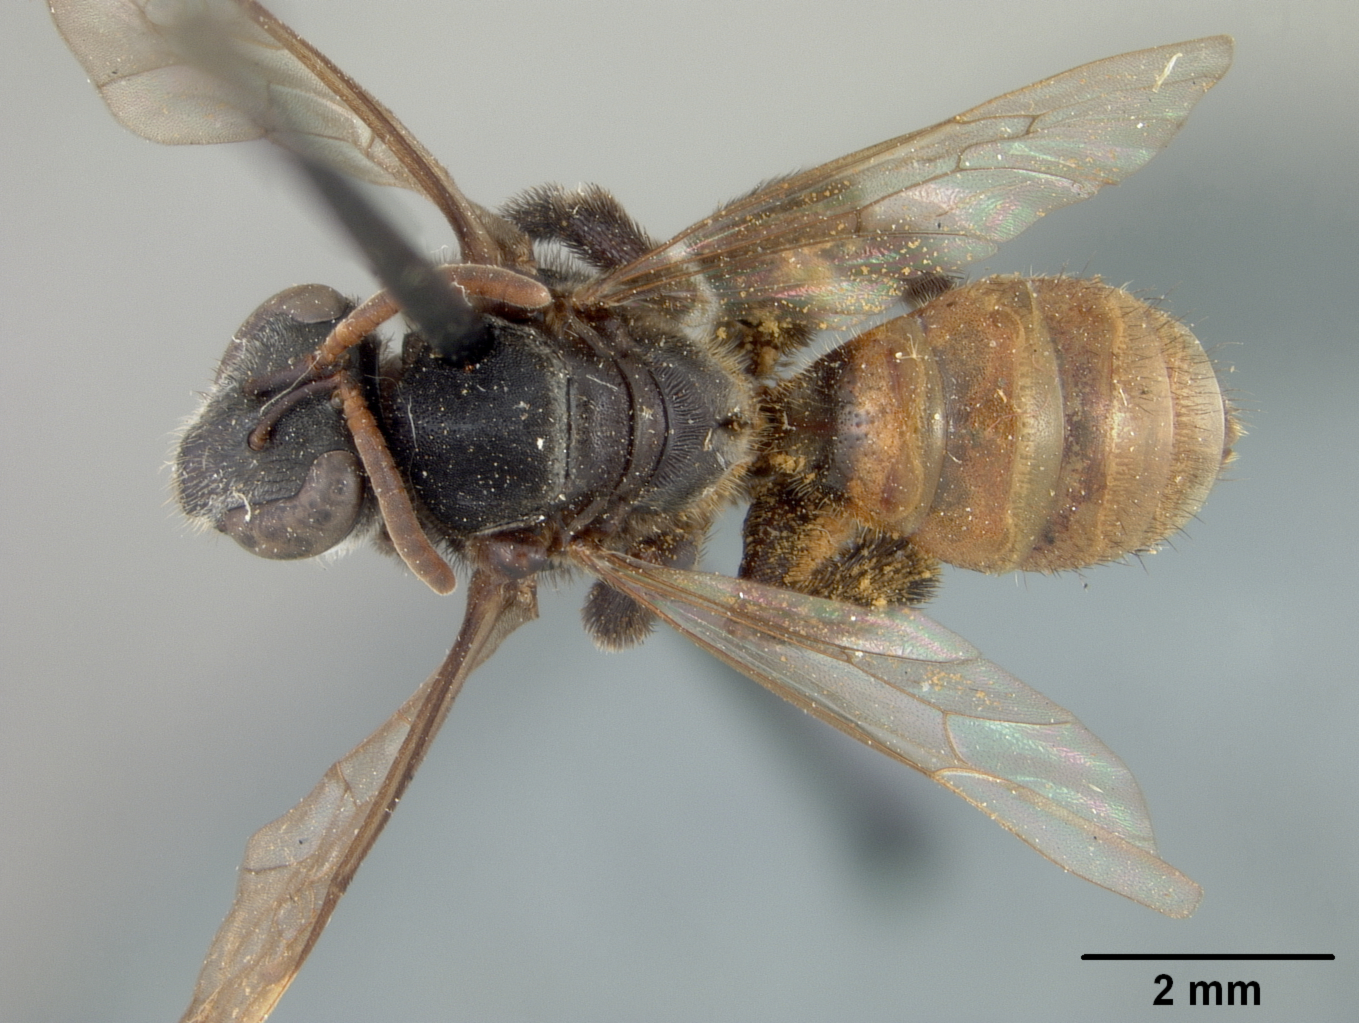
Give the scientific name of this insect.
Neocorynura rufa
